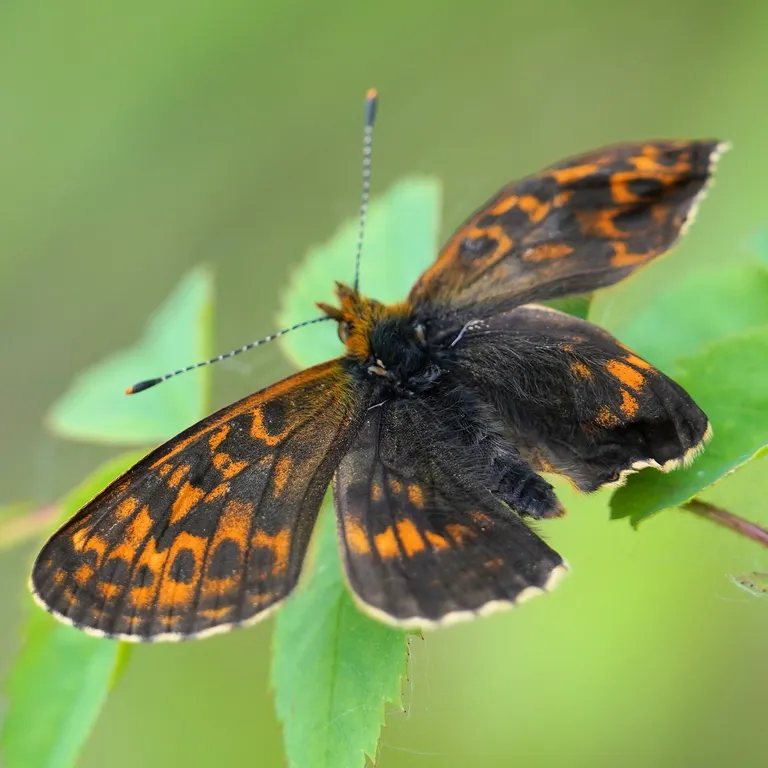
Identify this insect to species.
Boloria thore
